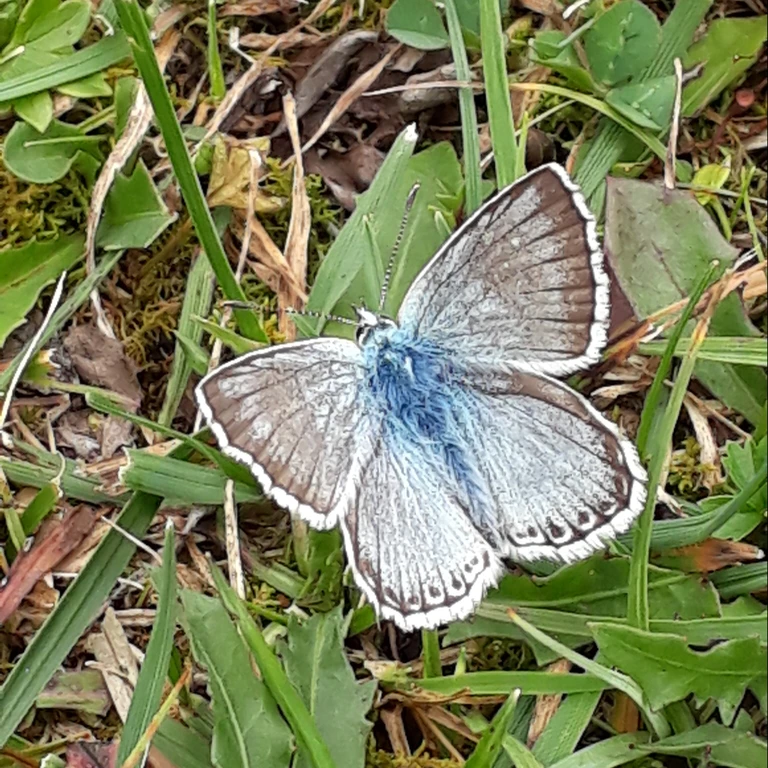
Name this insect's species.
Lysandra coridon
